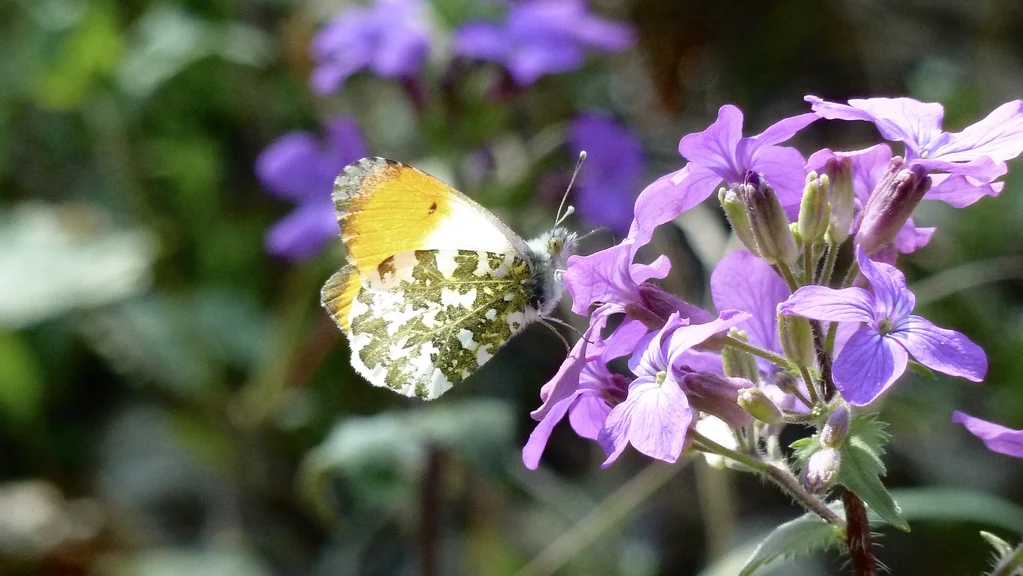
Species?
Anthocharis cardamines
